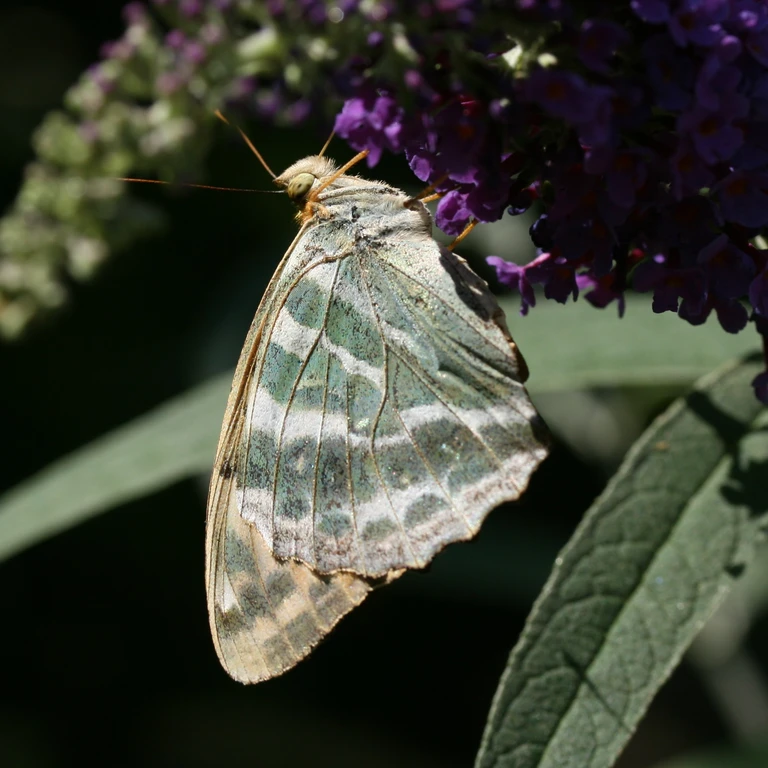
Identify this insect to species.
Argynnis paphia
